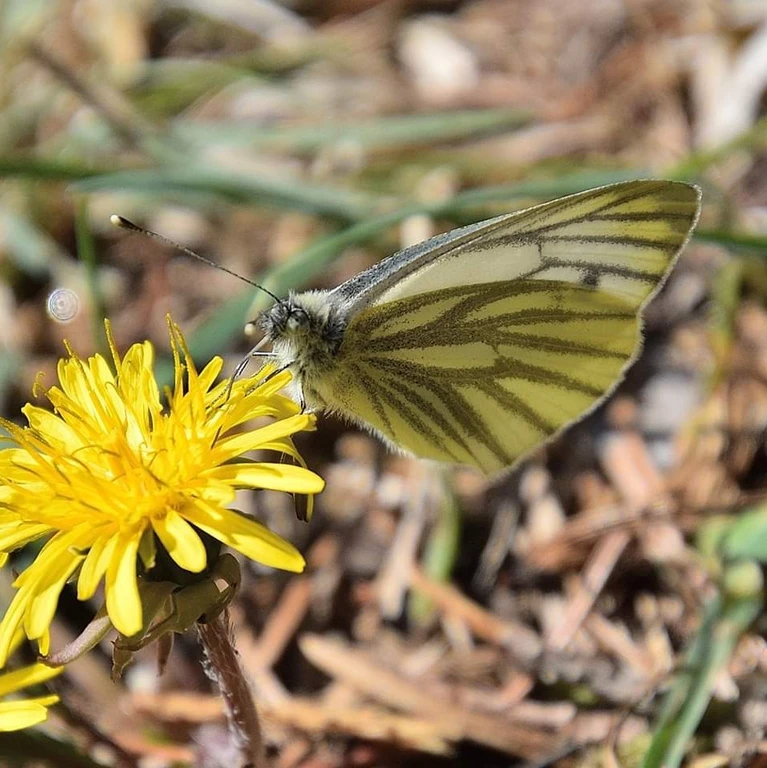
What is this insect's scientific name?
Pieris napi
